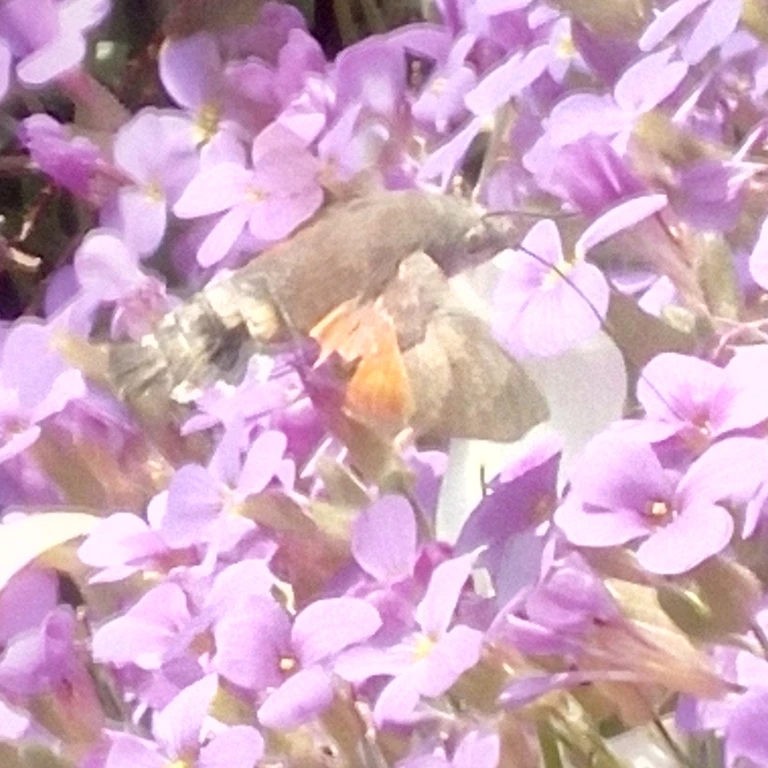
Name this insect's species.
Macroglossum stellatarum
